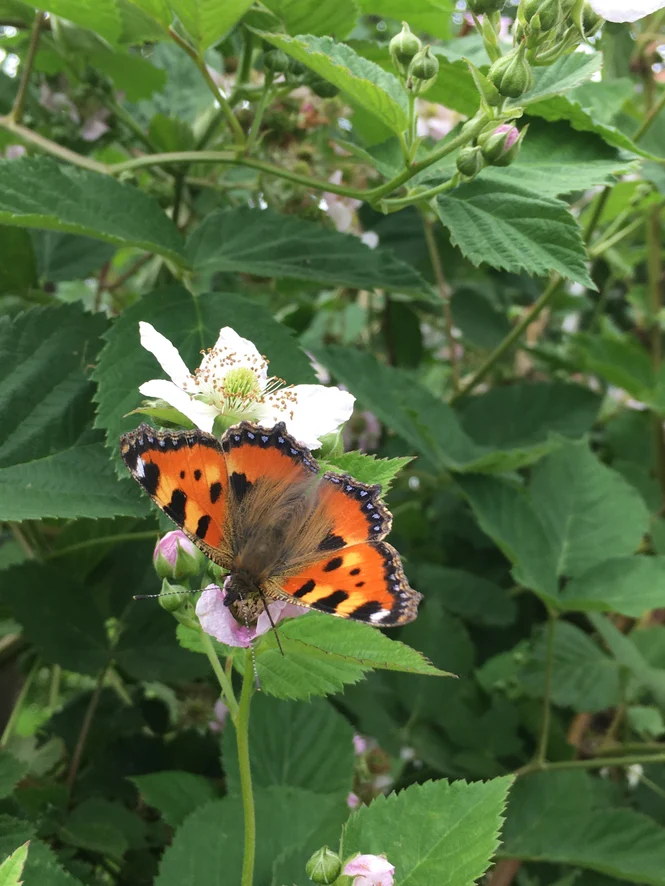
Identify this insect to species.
Aglais urticae
